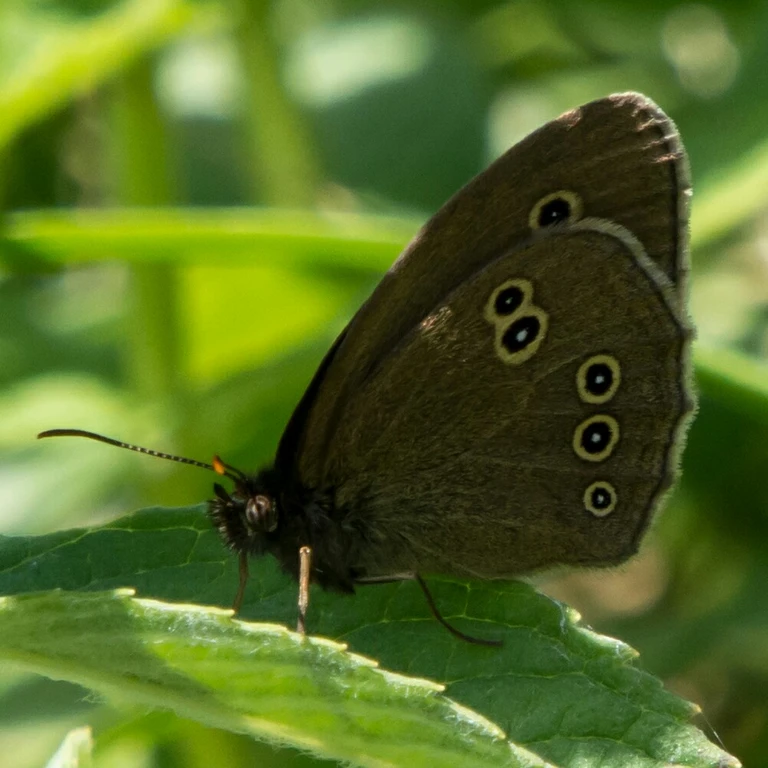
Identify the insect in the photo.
Aphantopus hyperantus
